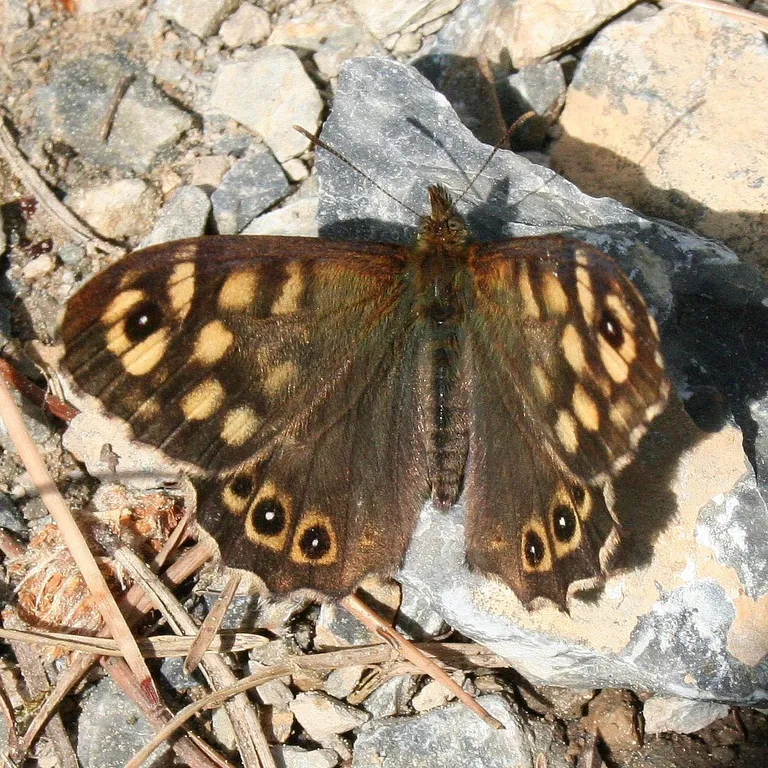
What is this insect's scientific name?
Pararge aegeria
